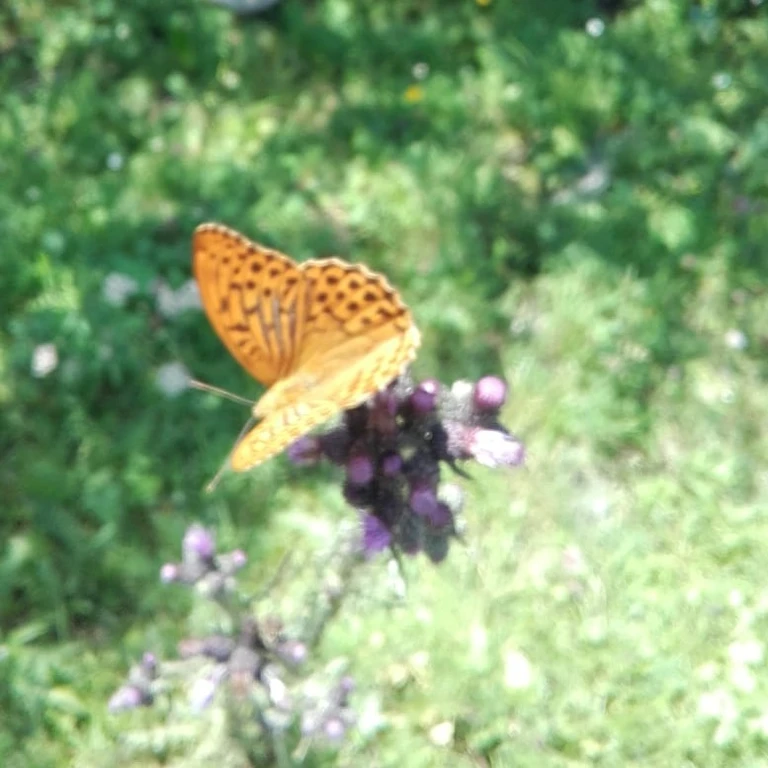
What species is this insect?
Argynnis paphia
